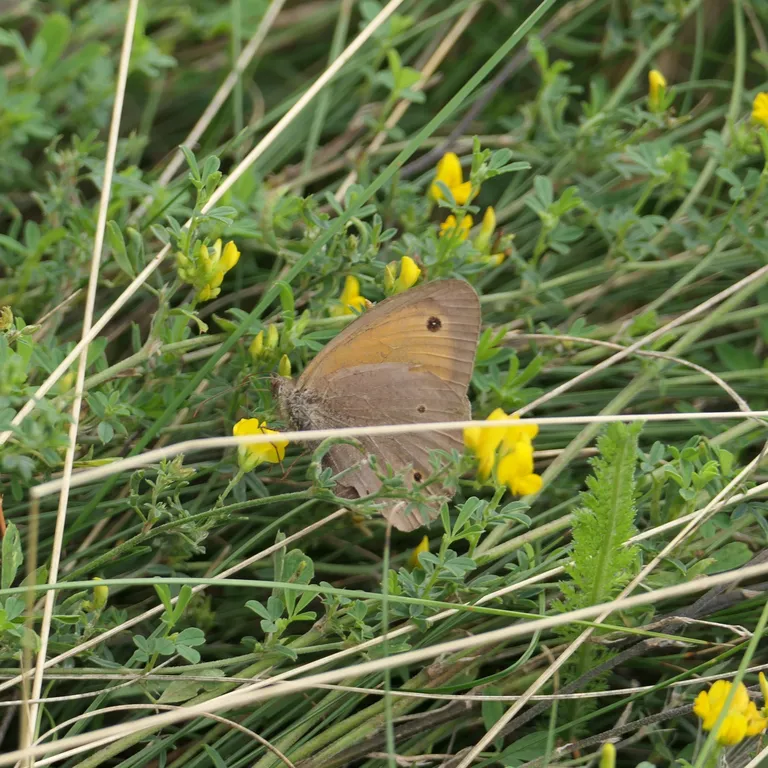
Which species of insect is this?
Maniola jurtina
